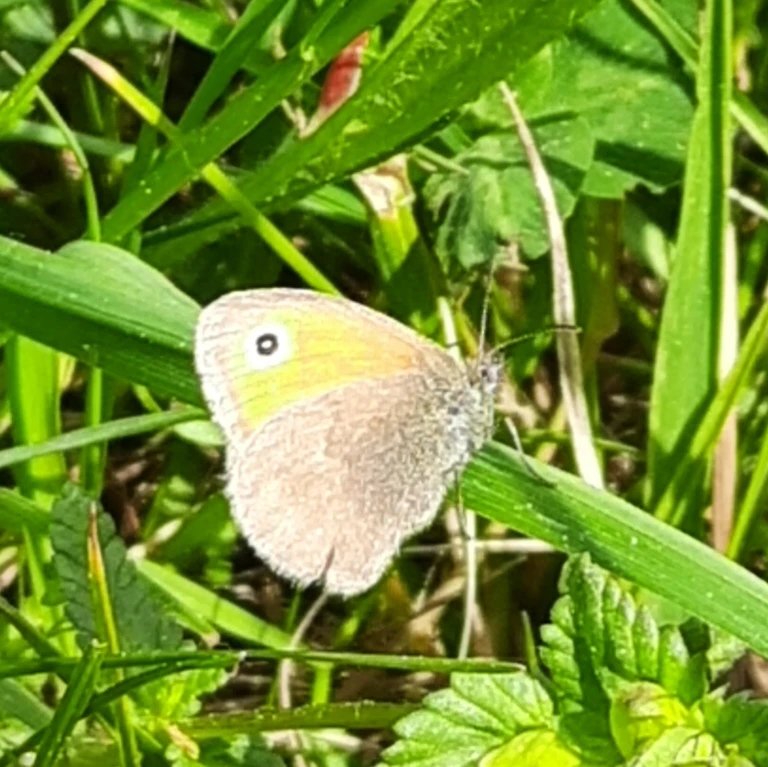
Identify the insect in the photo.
Coenonympha pamphilus
